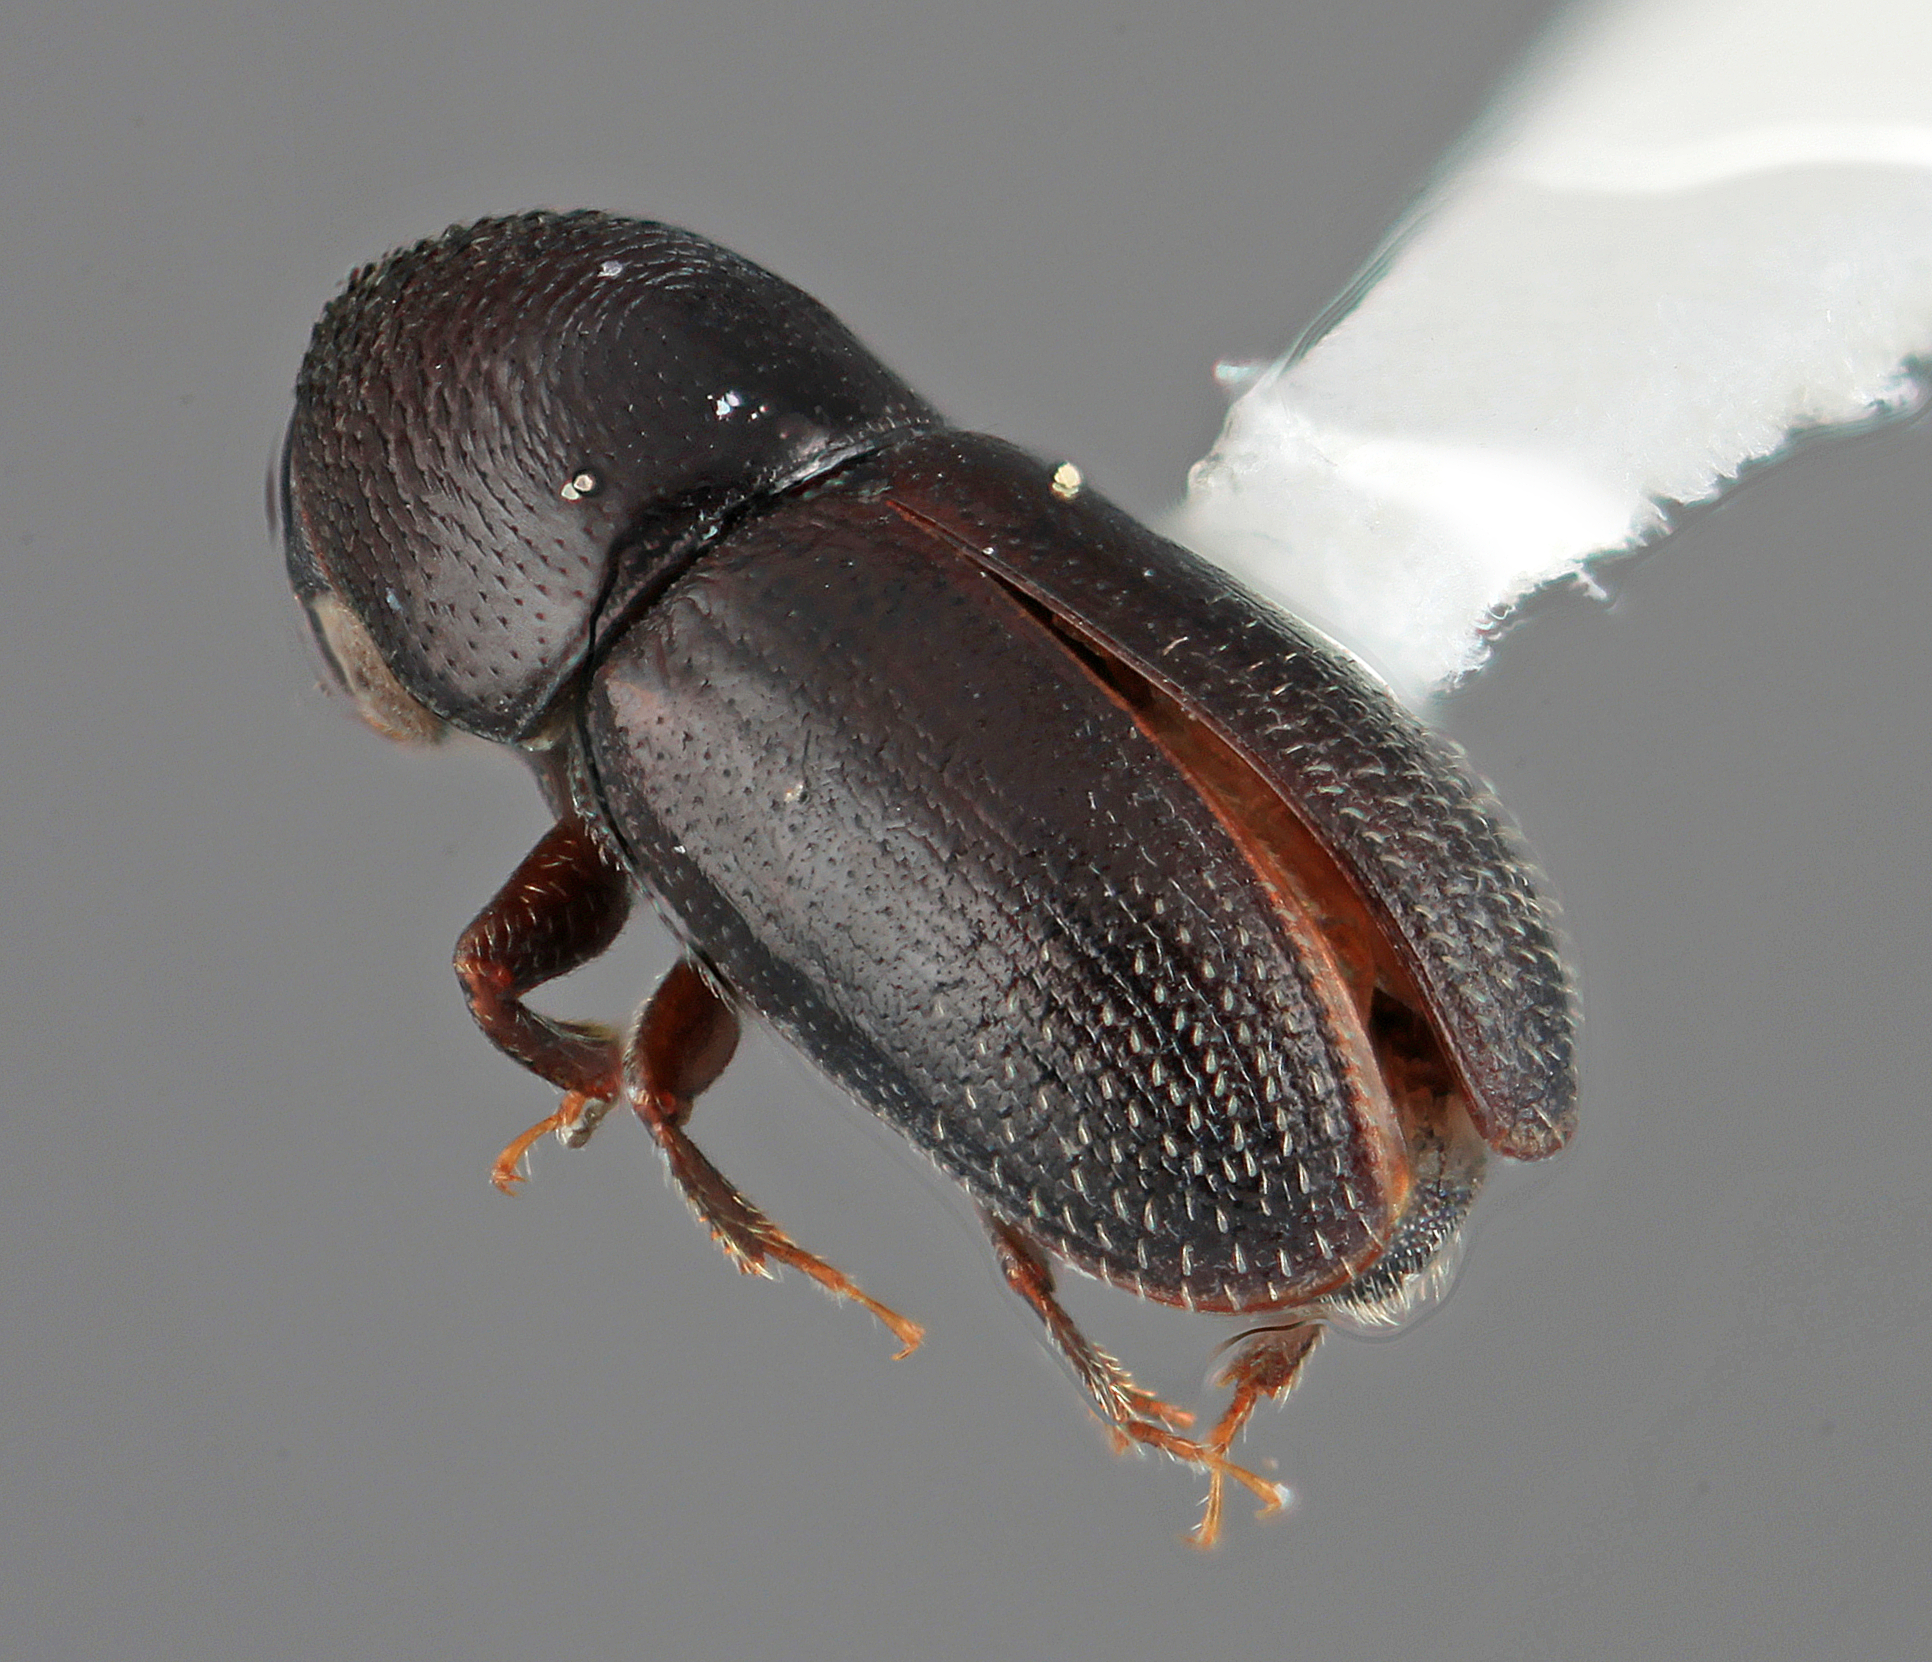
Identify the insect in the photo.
Araptus expers
